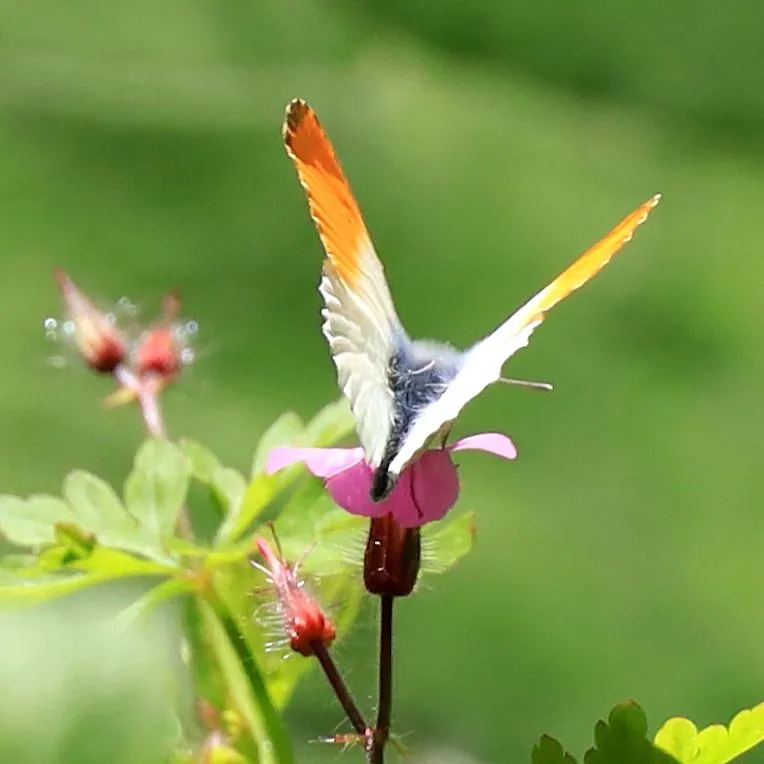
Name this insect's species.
Anthocharis cardamines
